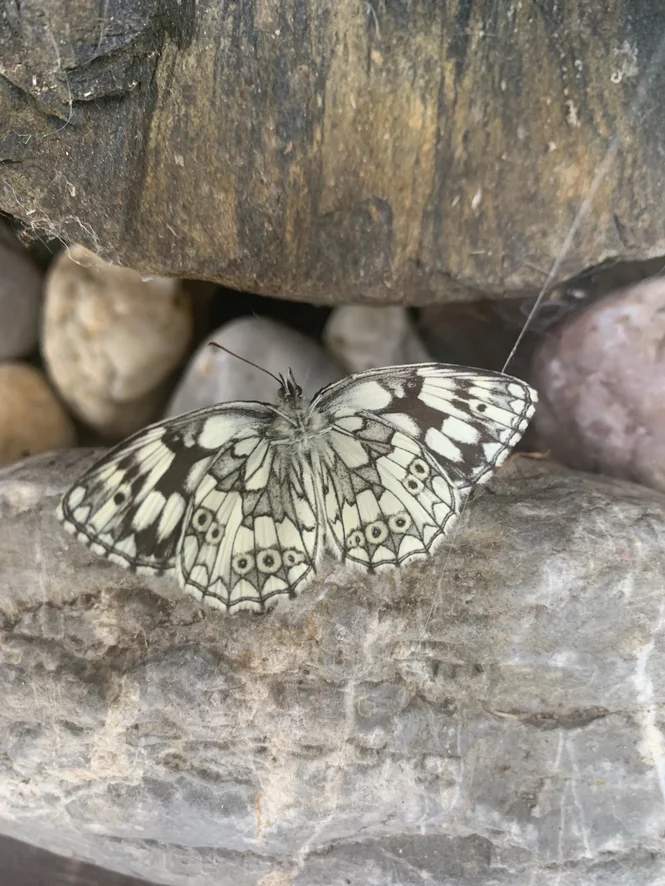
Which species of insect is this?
Melanargia galathea
